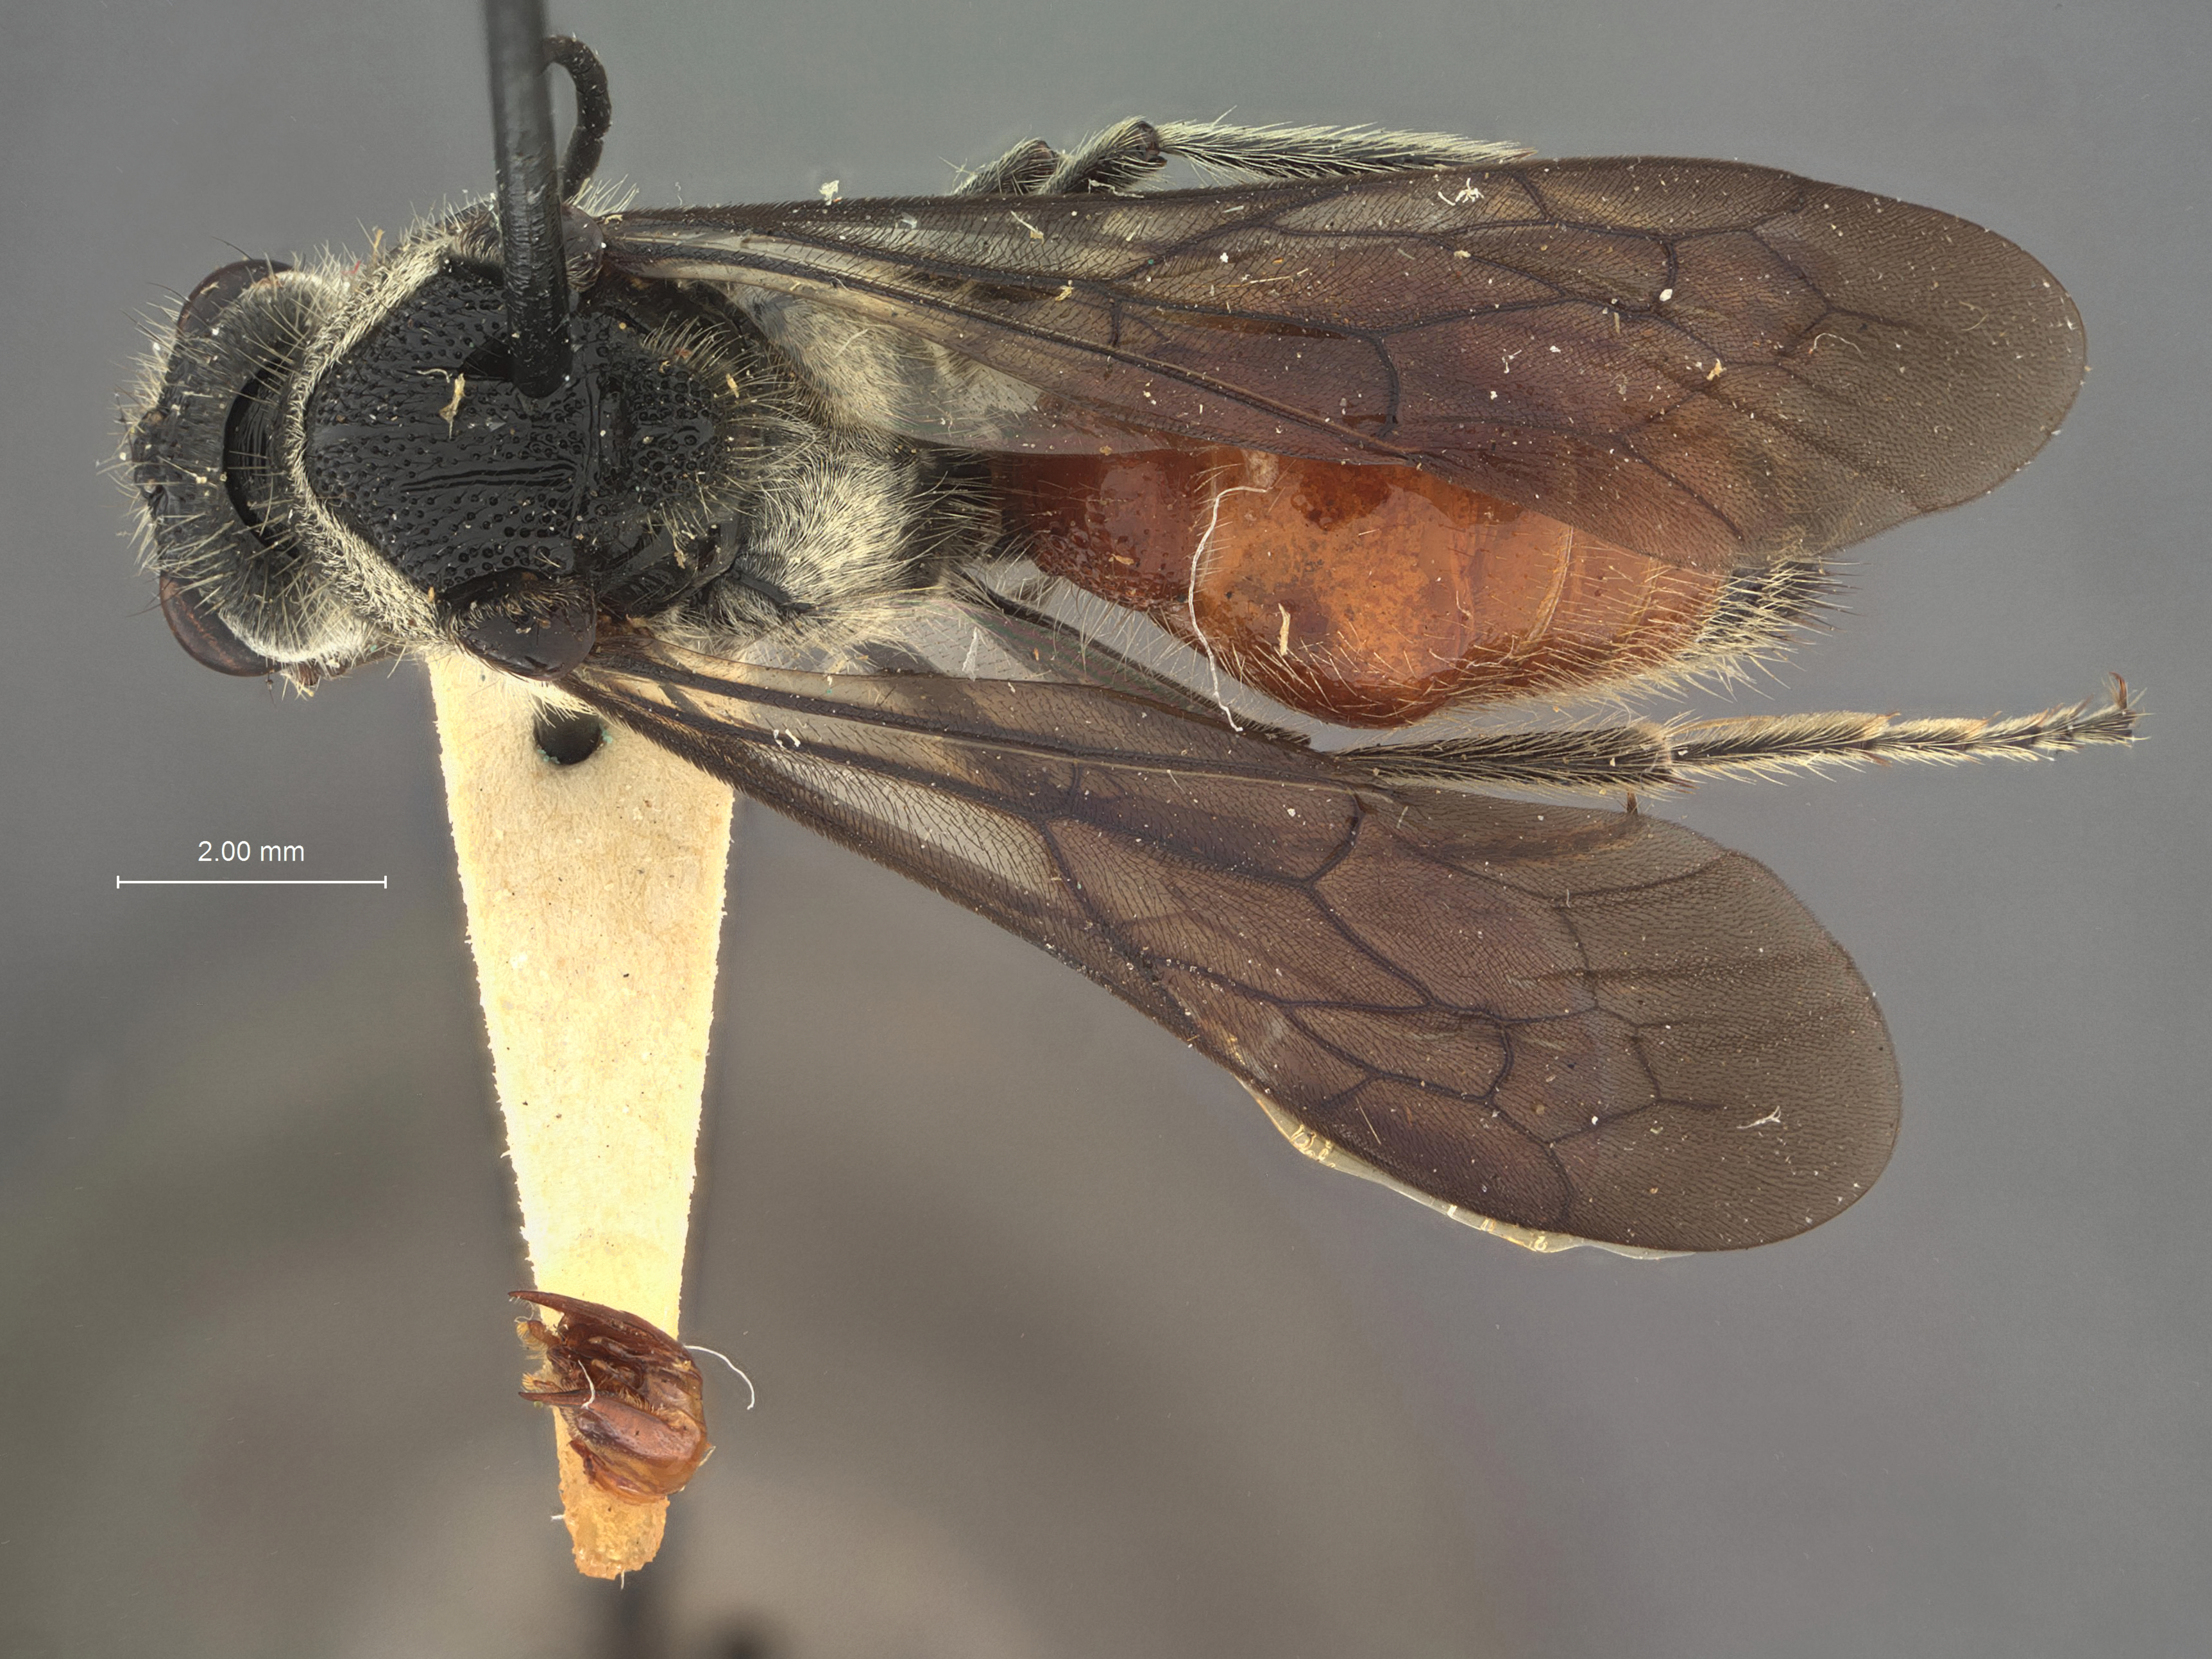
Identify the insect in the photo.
Timulla minor
